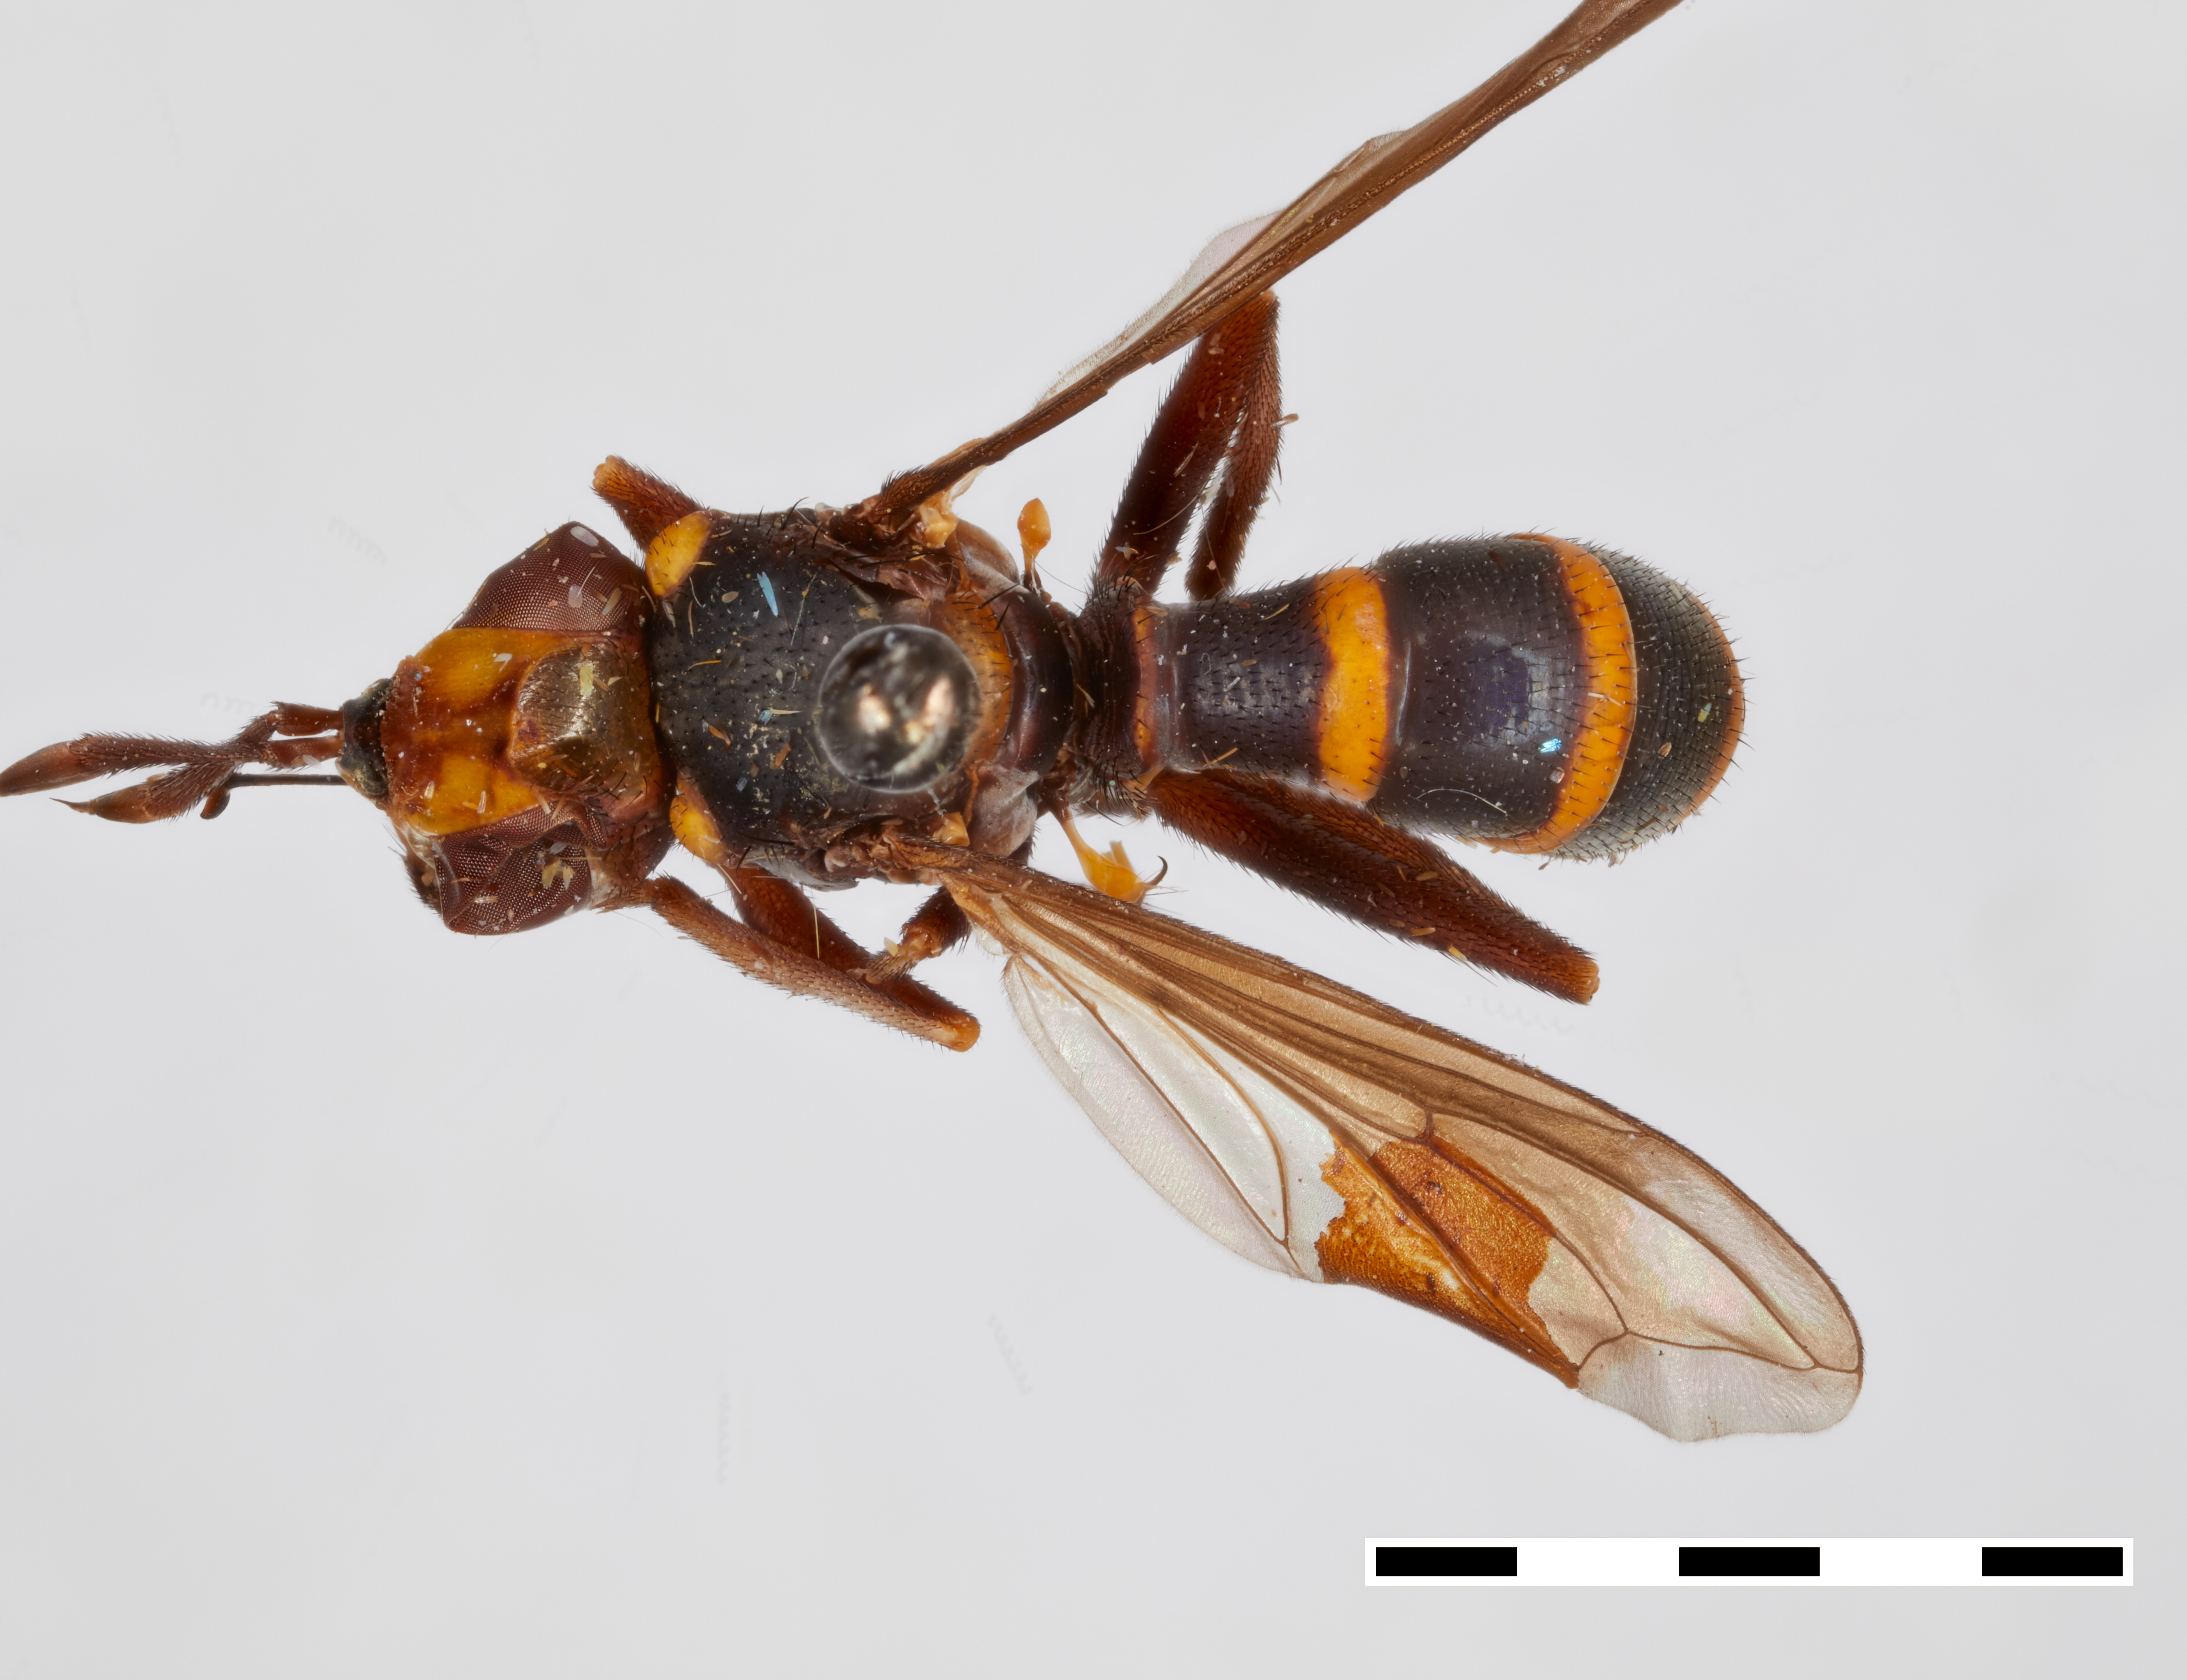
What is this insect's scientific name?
Conops thecoides
